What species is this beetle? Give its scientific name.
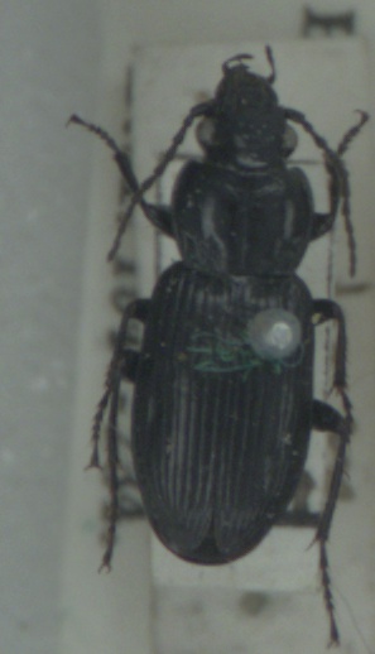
Pterostichus nigrita
